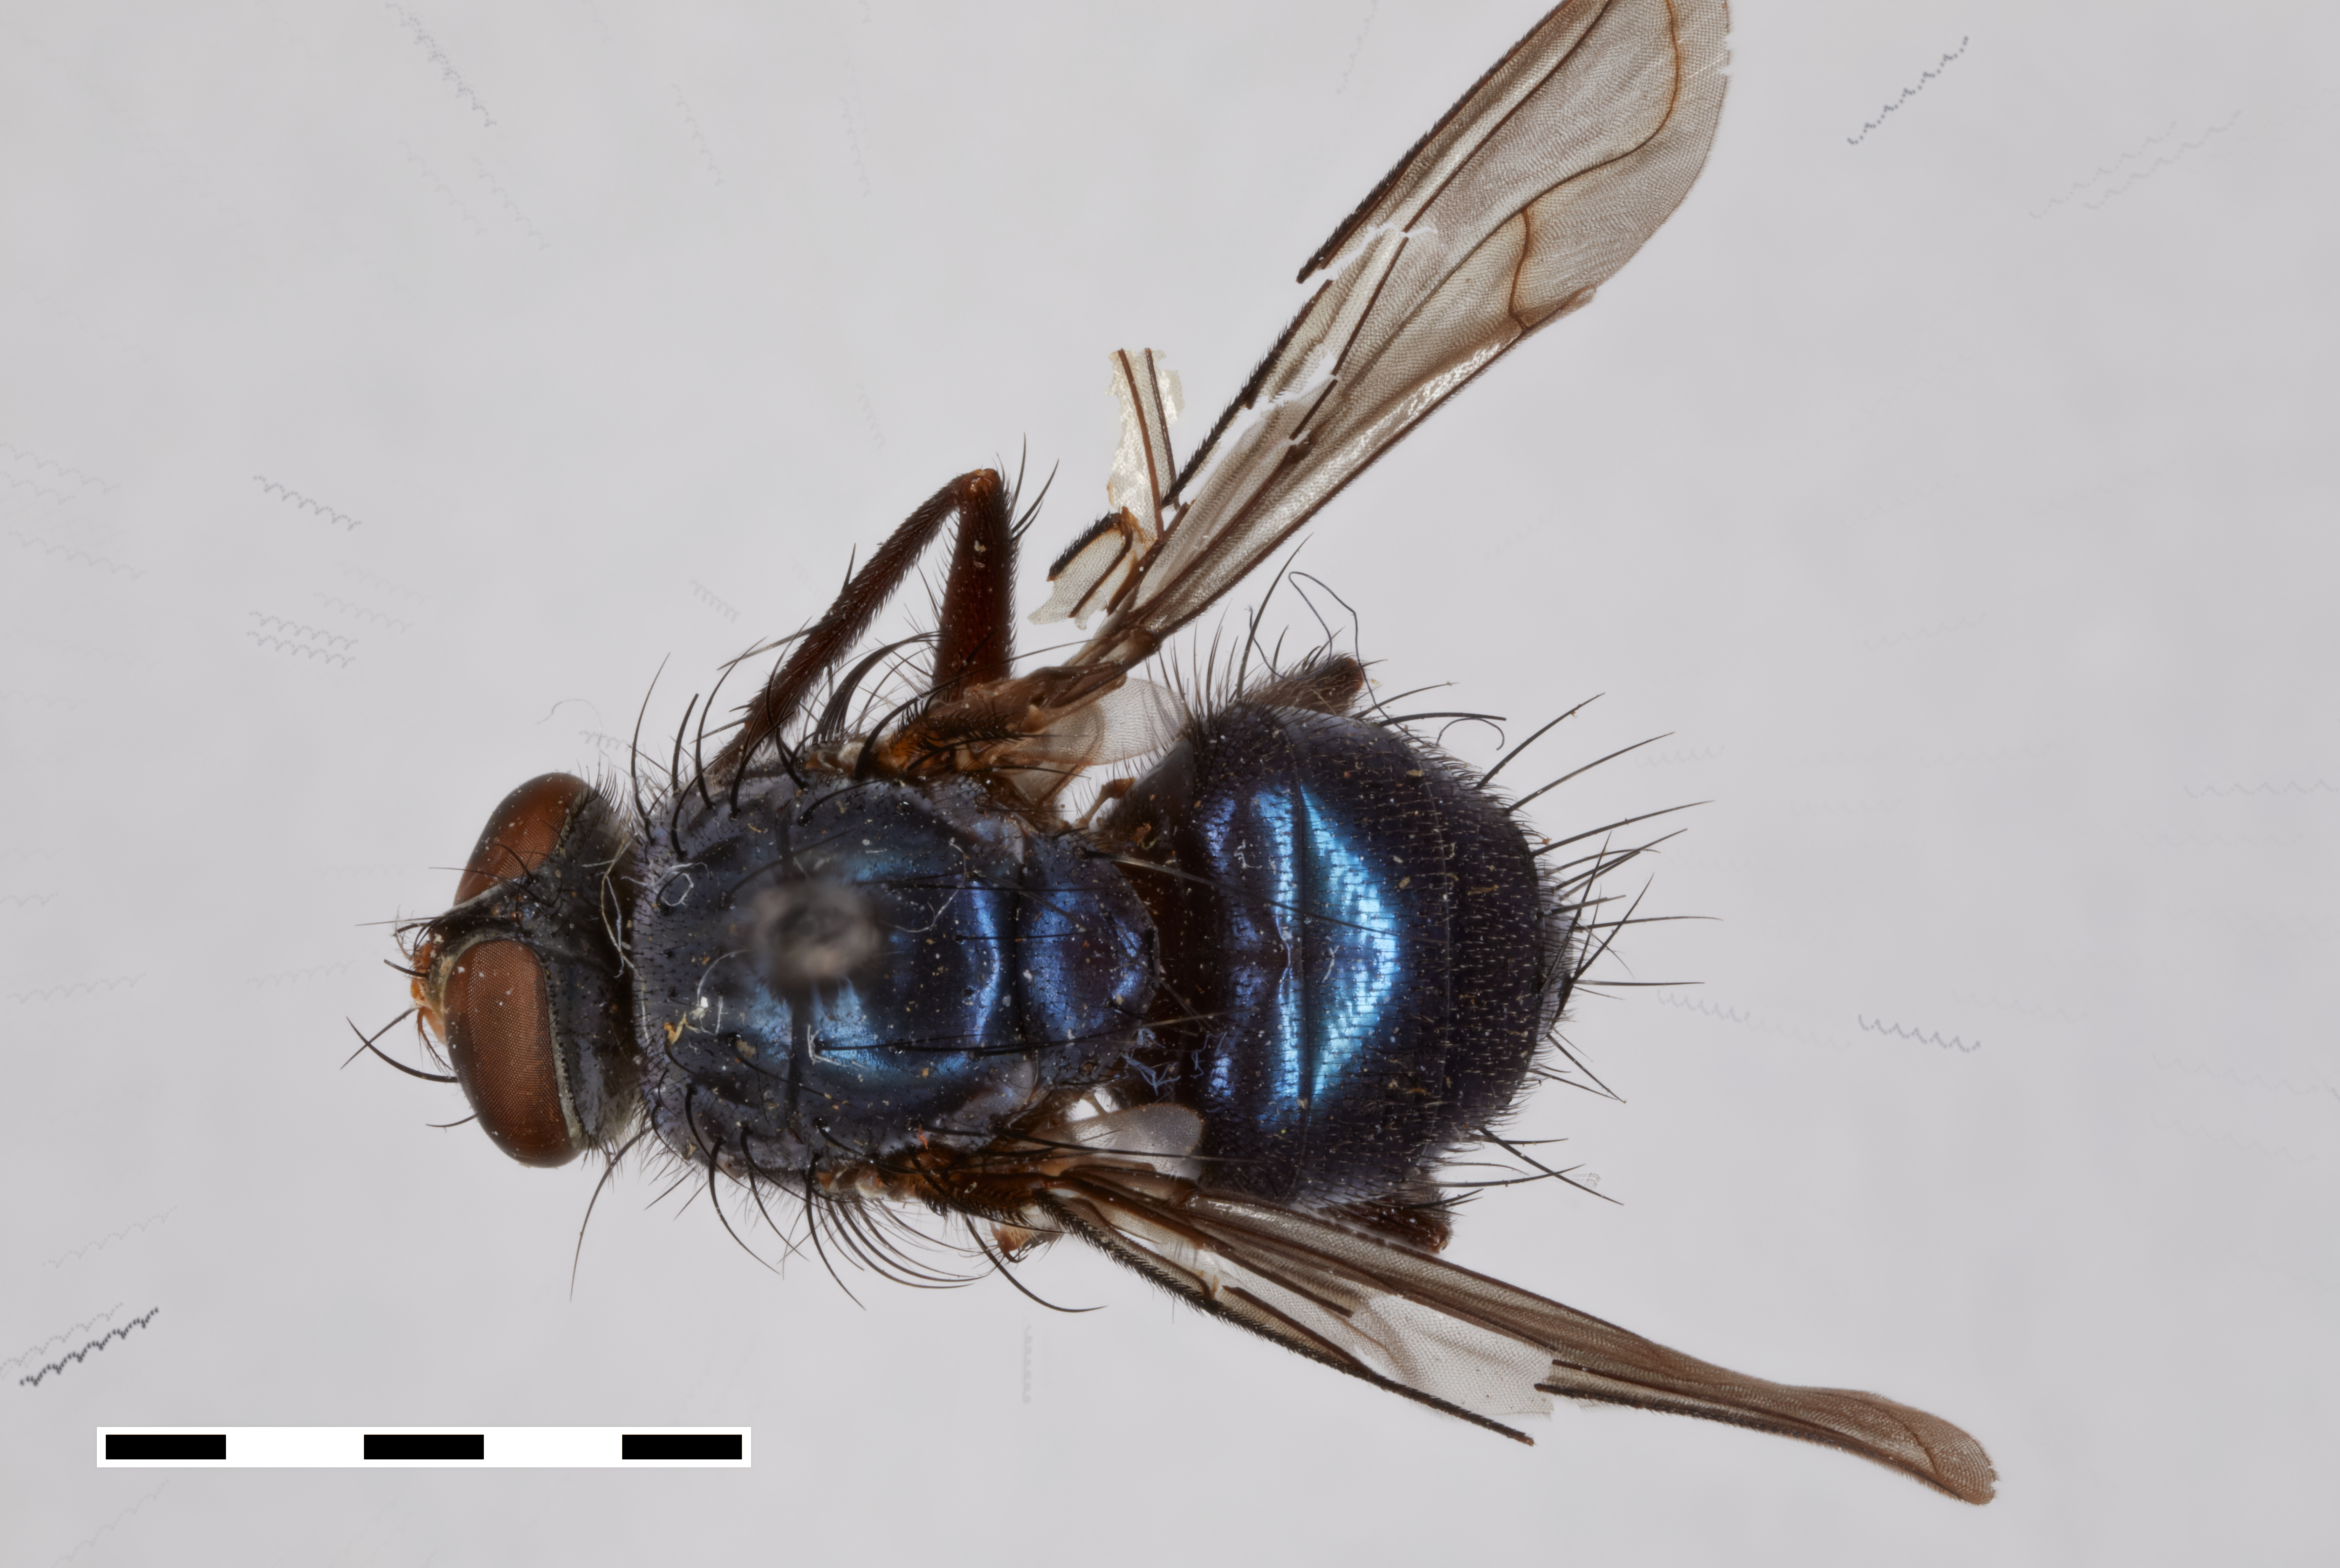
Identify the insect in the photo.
Mesembrinella uniseta (also Huascaromusca uniseta)
